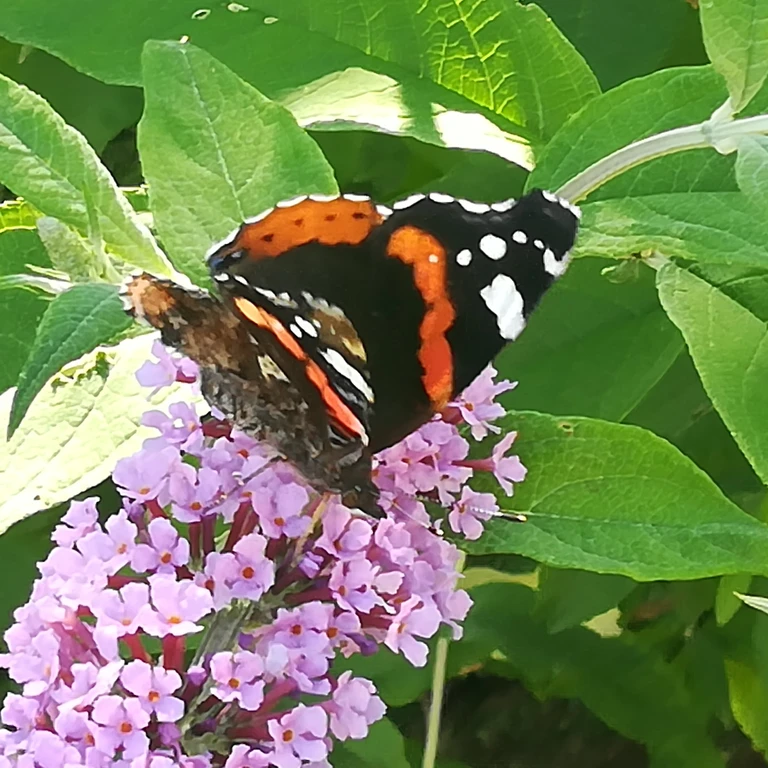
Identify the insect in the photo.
Vanessa atalanta
